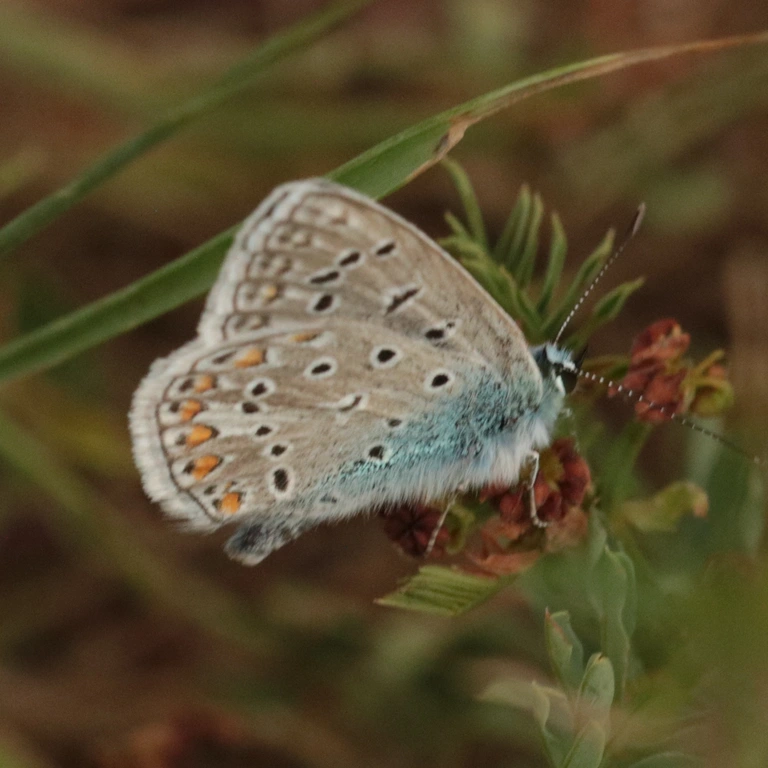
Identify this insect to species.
Polyommatus icarus
